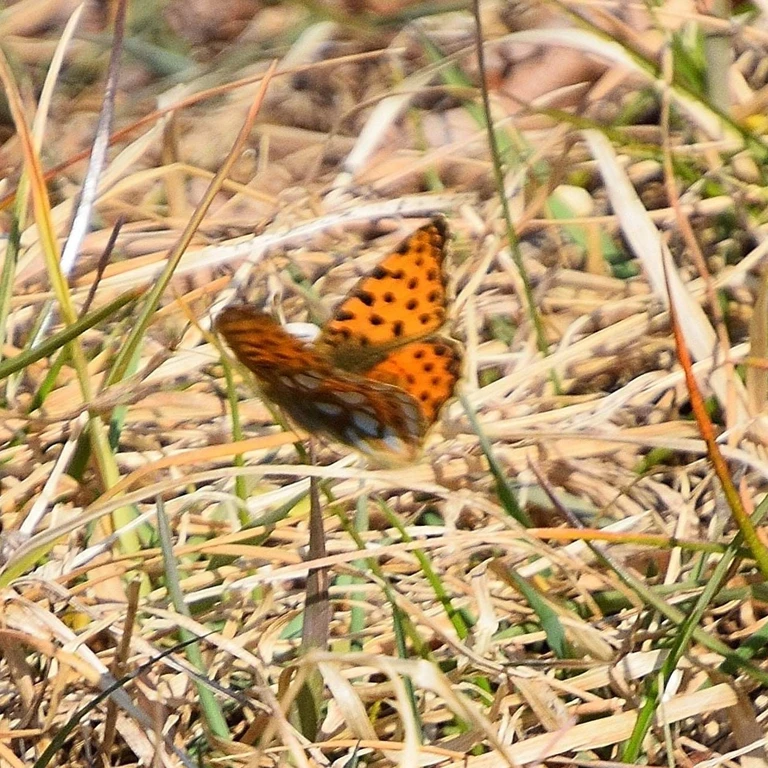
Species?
Issoria lathonia
